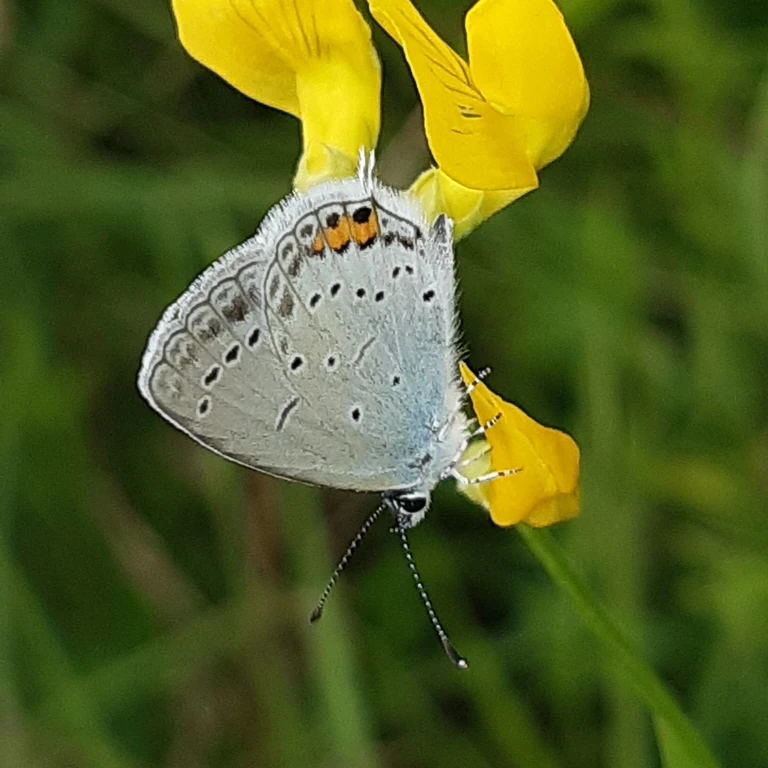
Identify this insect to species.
Cupido argiades (also Elkalyce argiades)
